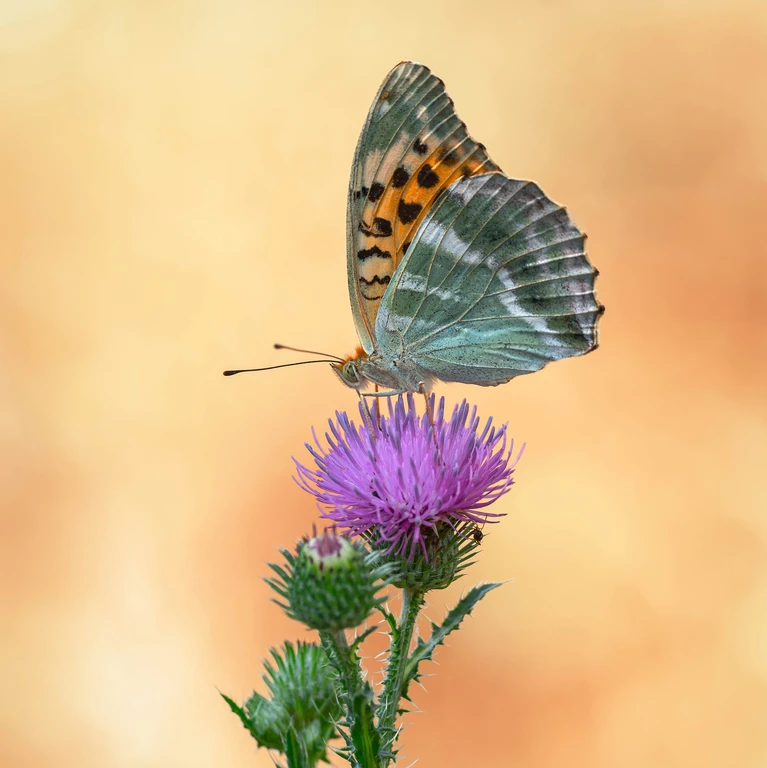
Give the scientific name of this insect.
Argynnis paphia
